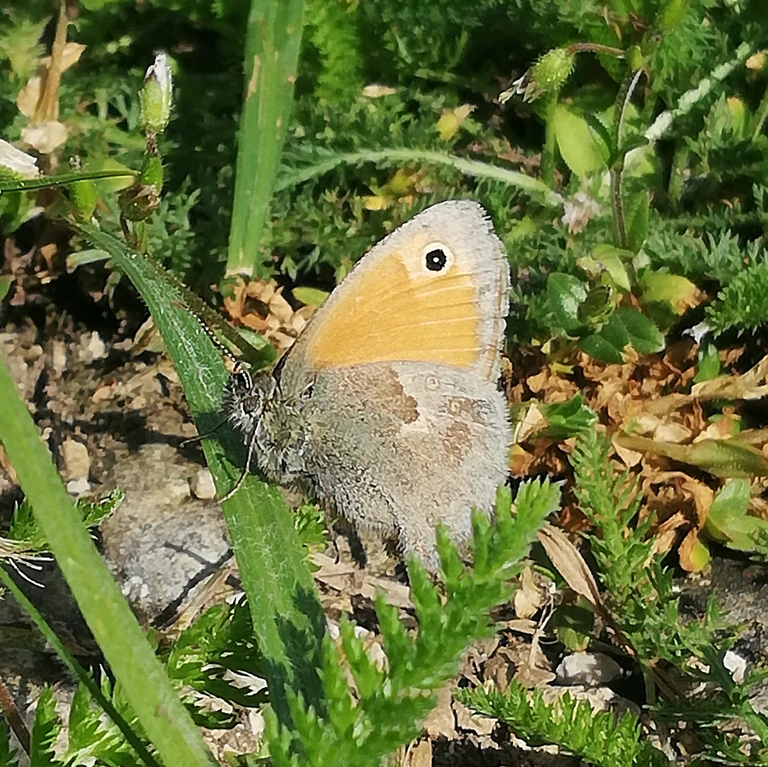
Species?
Coenonympha pamphilus
